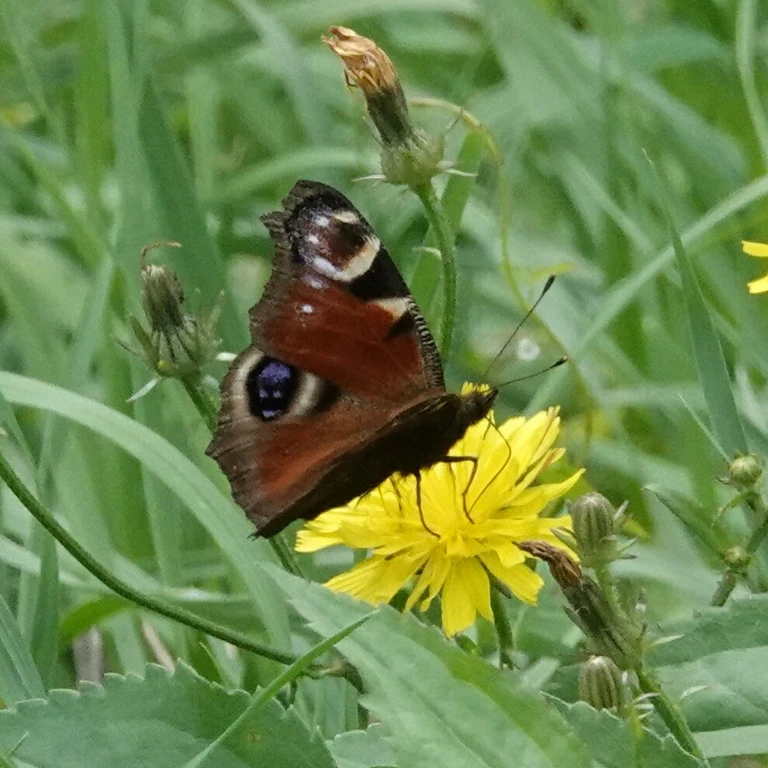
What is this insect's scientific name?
Aglais io
